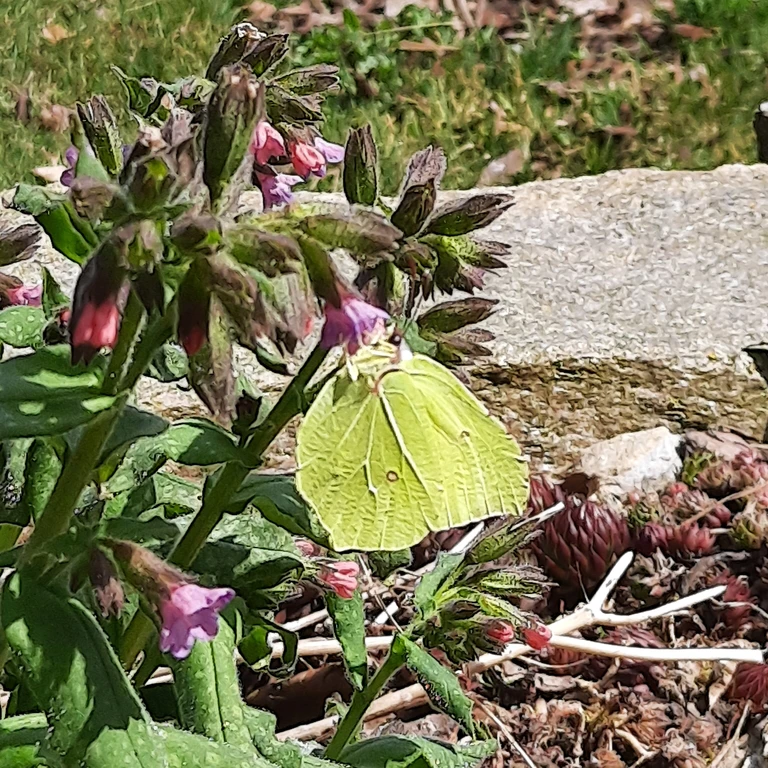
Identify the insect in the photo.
Gonepteryx rhamni
